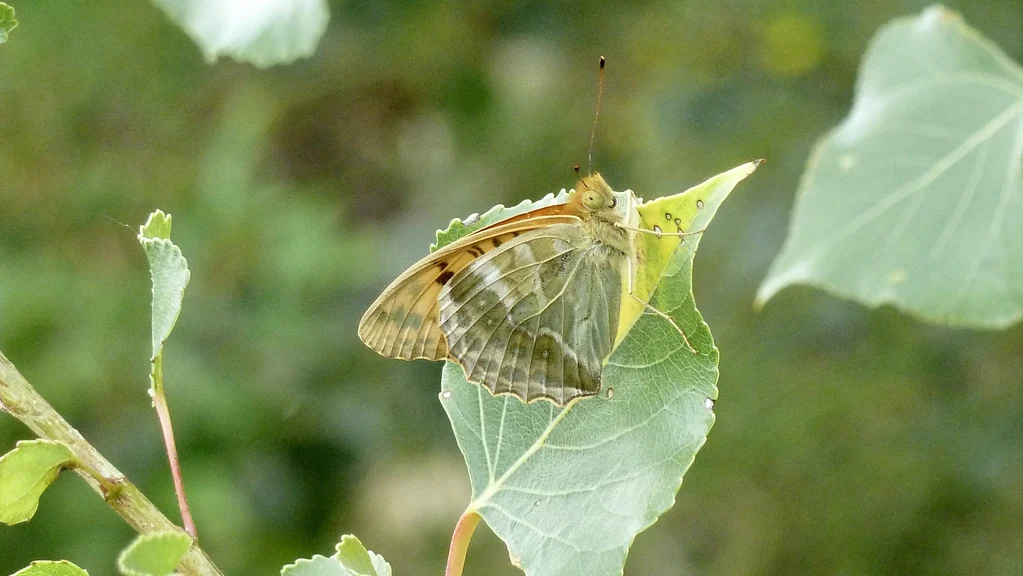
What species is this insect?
Argynnis paphia
